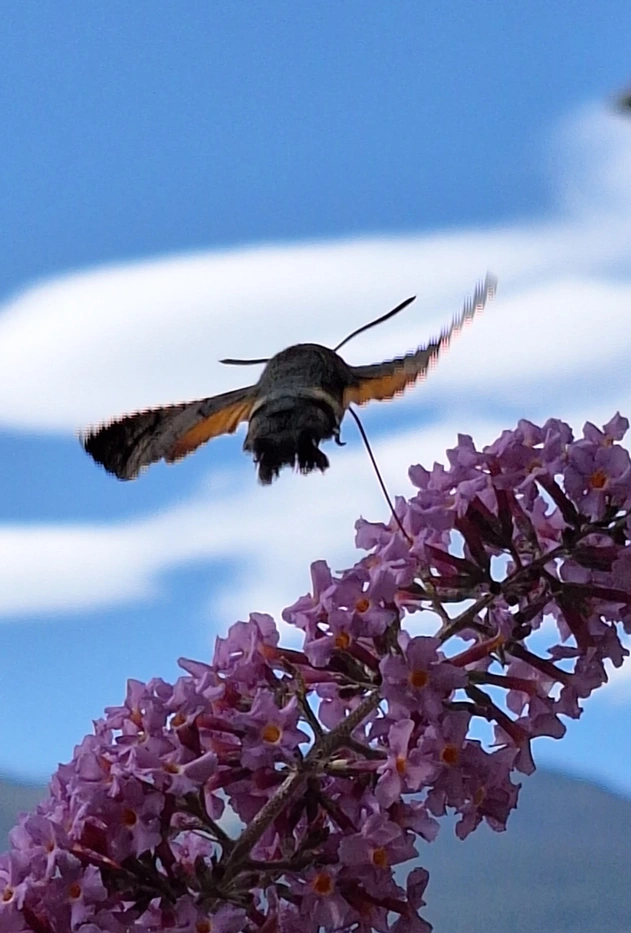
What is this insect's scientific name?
Macroglossum stellatarum
